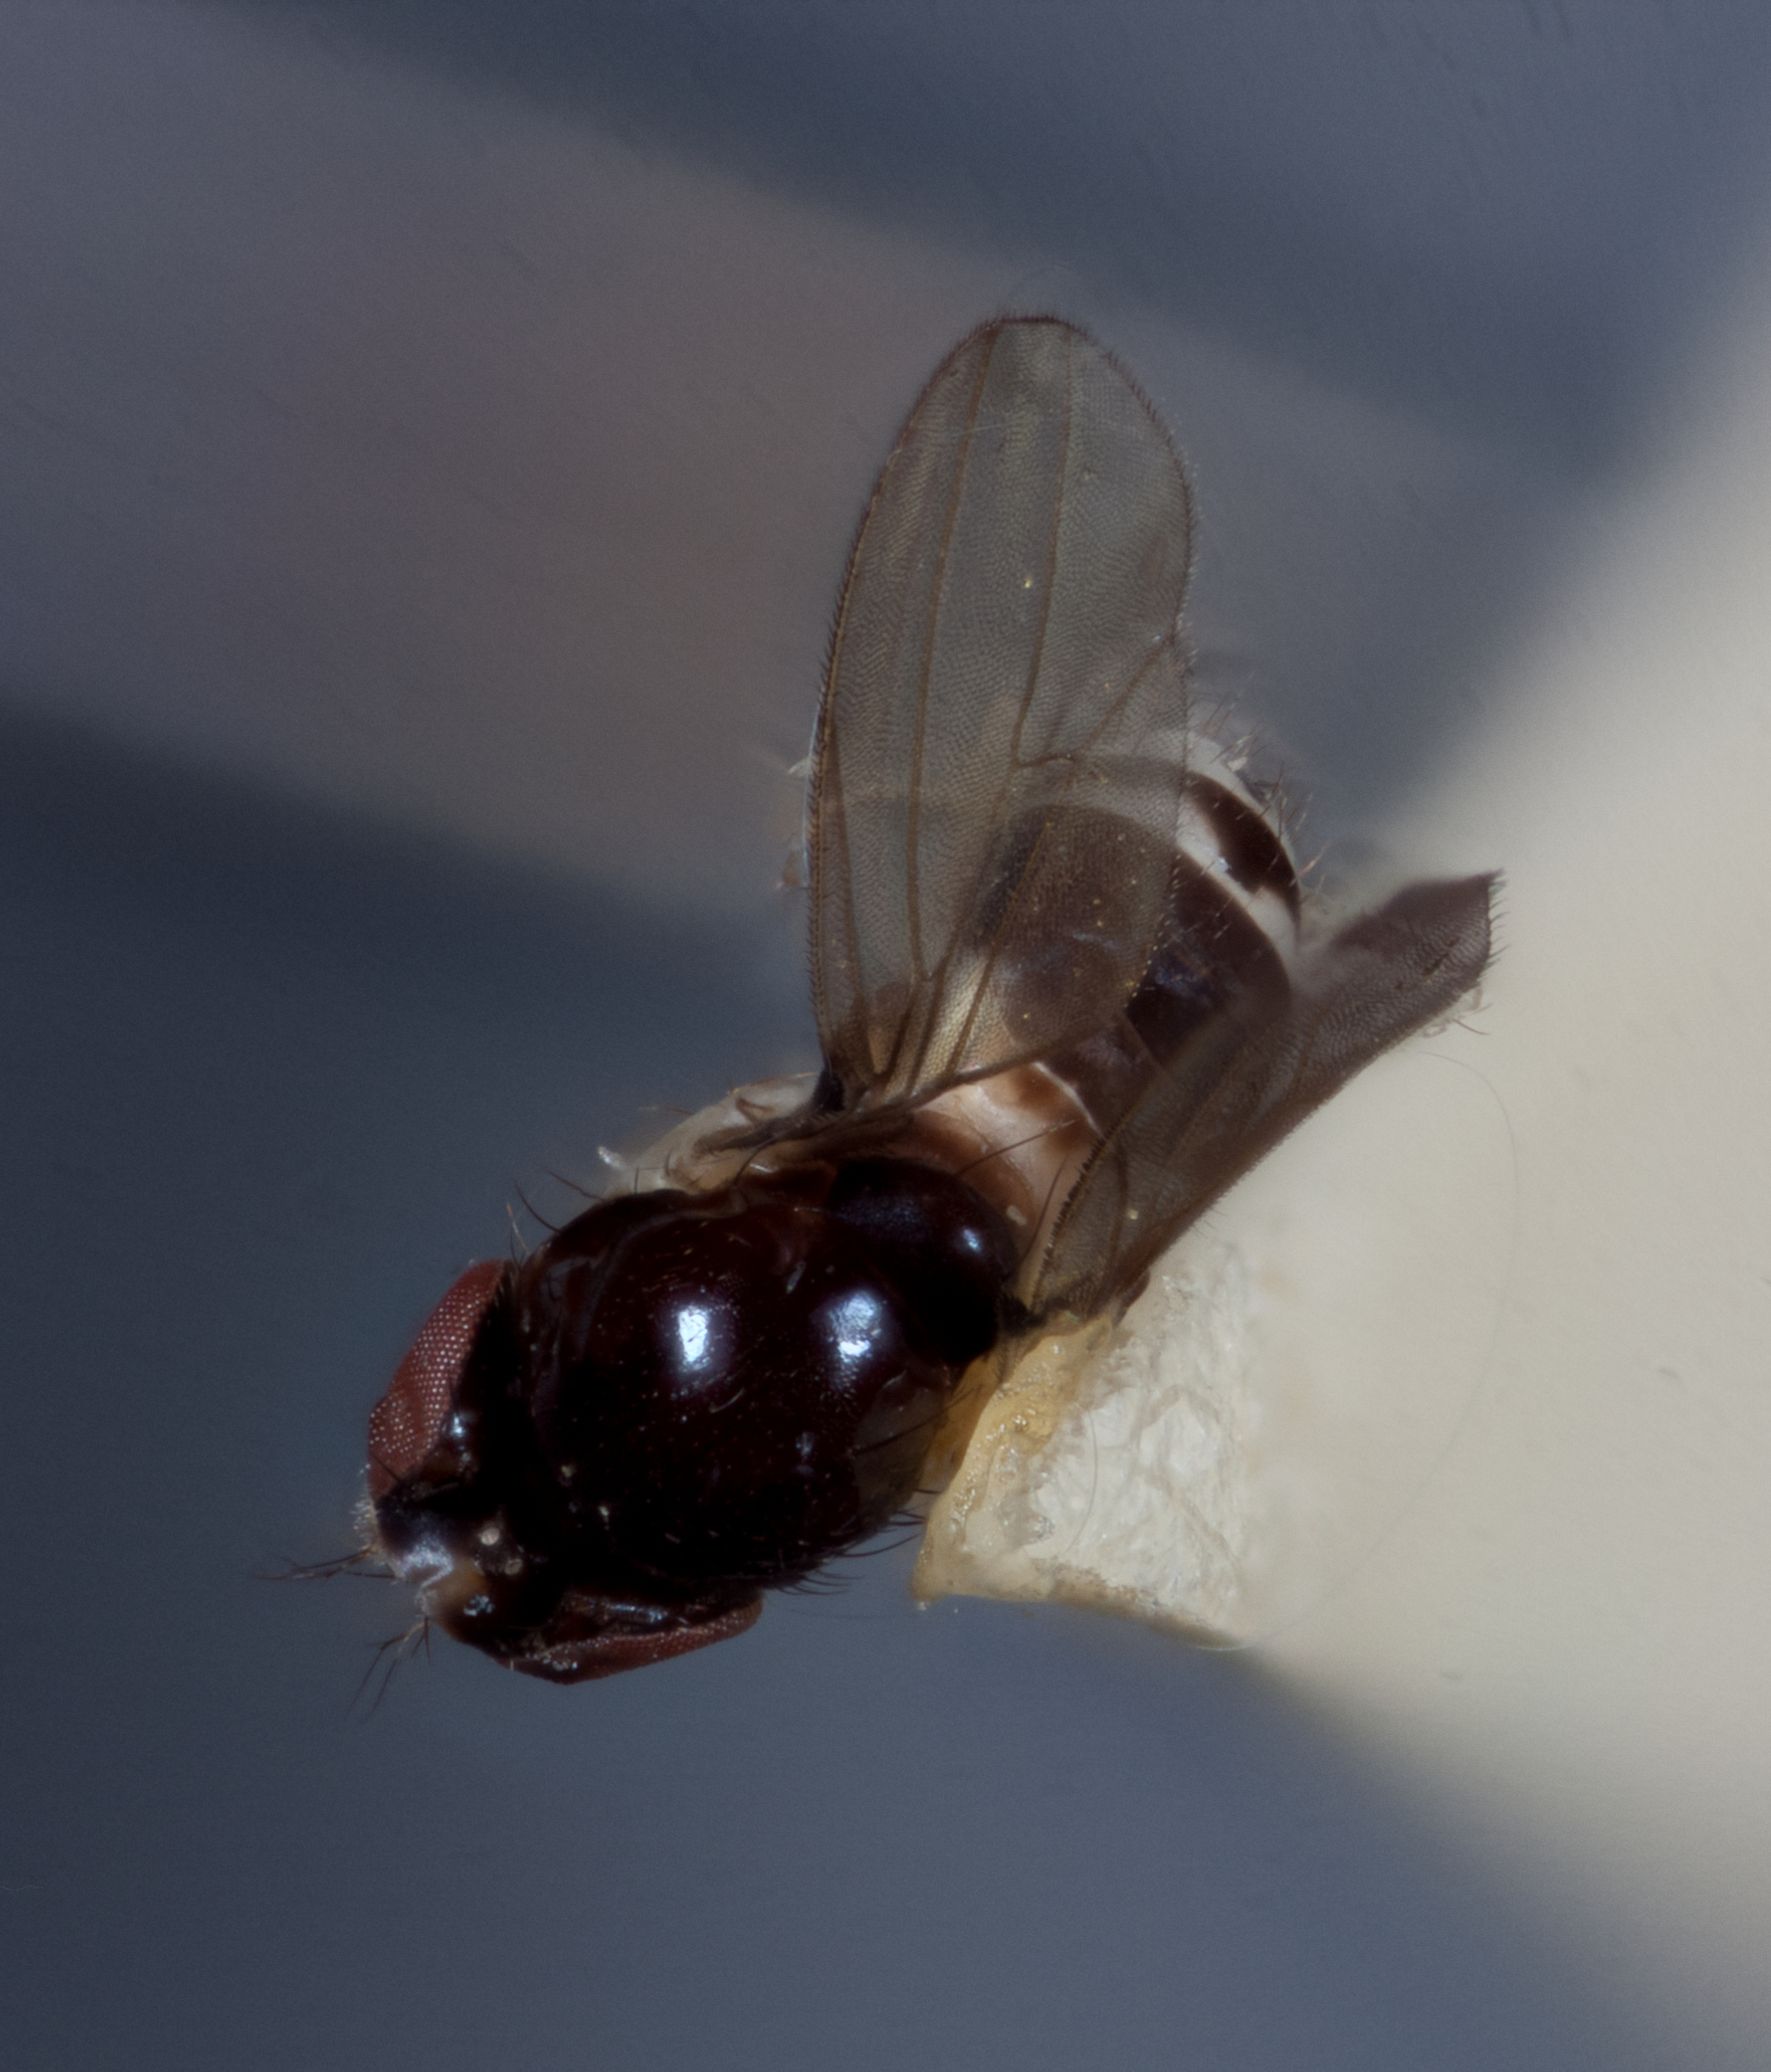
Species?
Mycodrosophila neoprojectans
